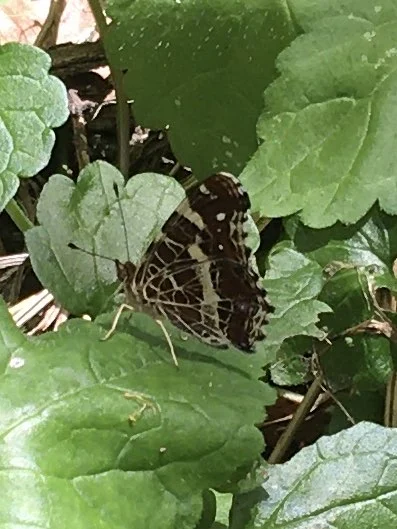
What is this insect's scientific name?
Araschnia levana
